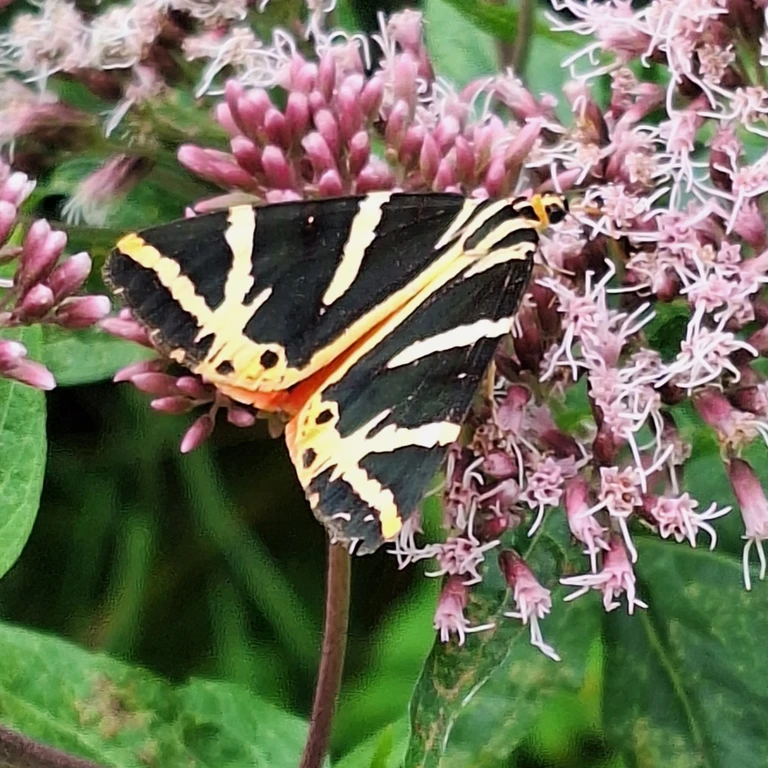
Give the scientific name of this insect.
Euplagia quadripunctaria
